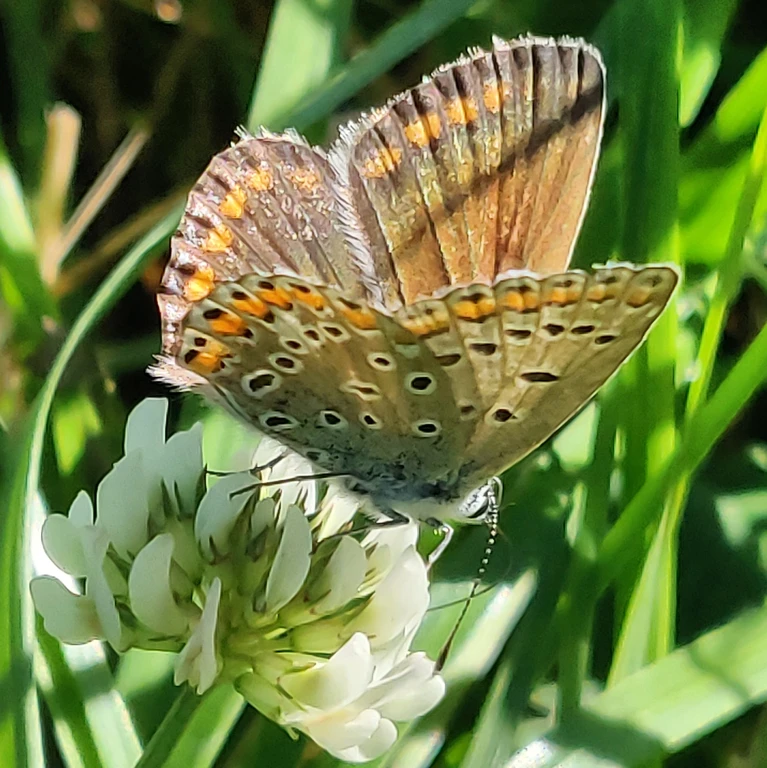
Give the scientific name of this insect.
Polyommatus icarus
